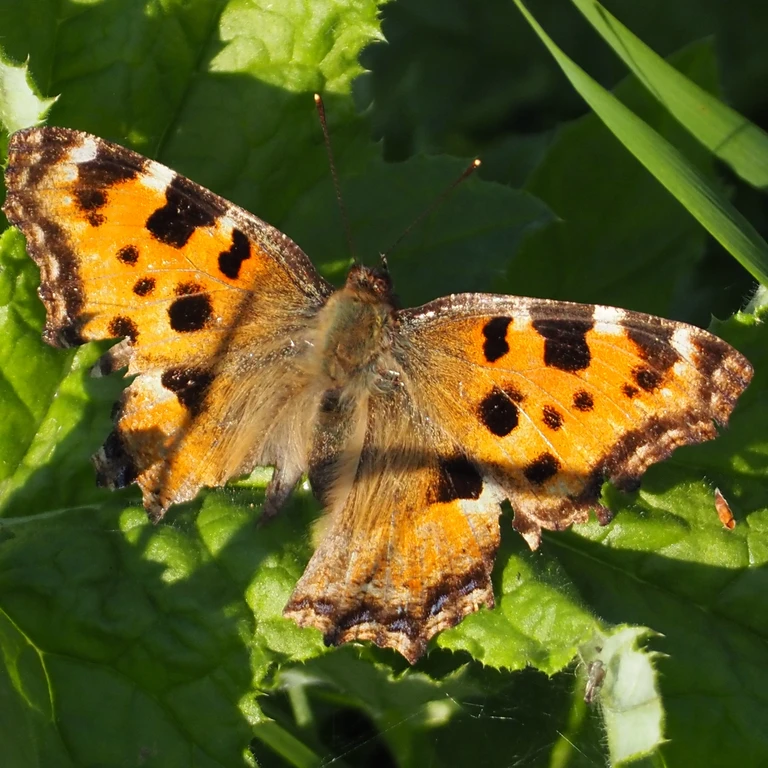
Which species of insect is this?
Nymphalis polychloros
